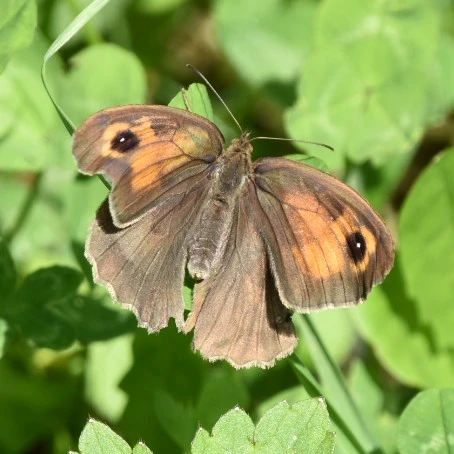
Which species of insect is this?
Maniola jurtina
